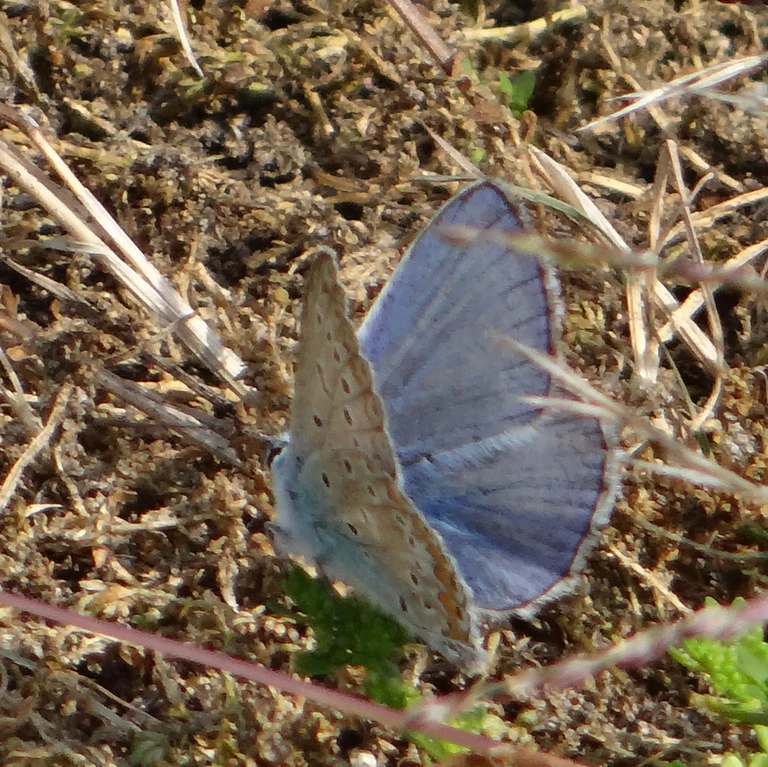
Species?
Polyommatus icarus
